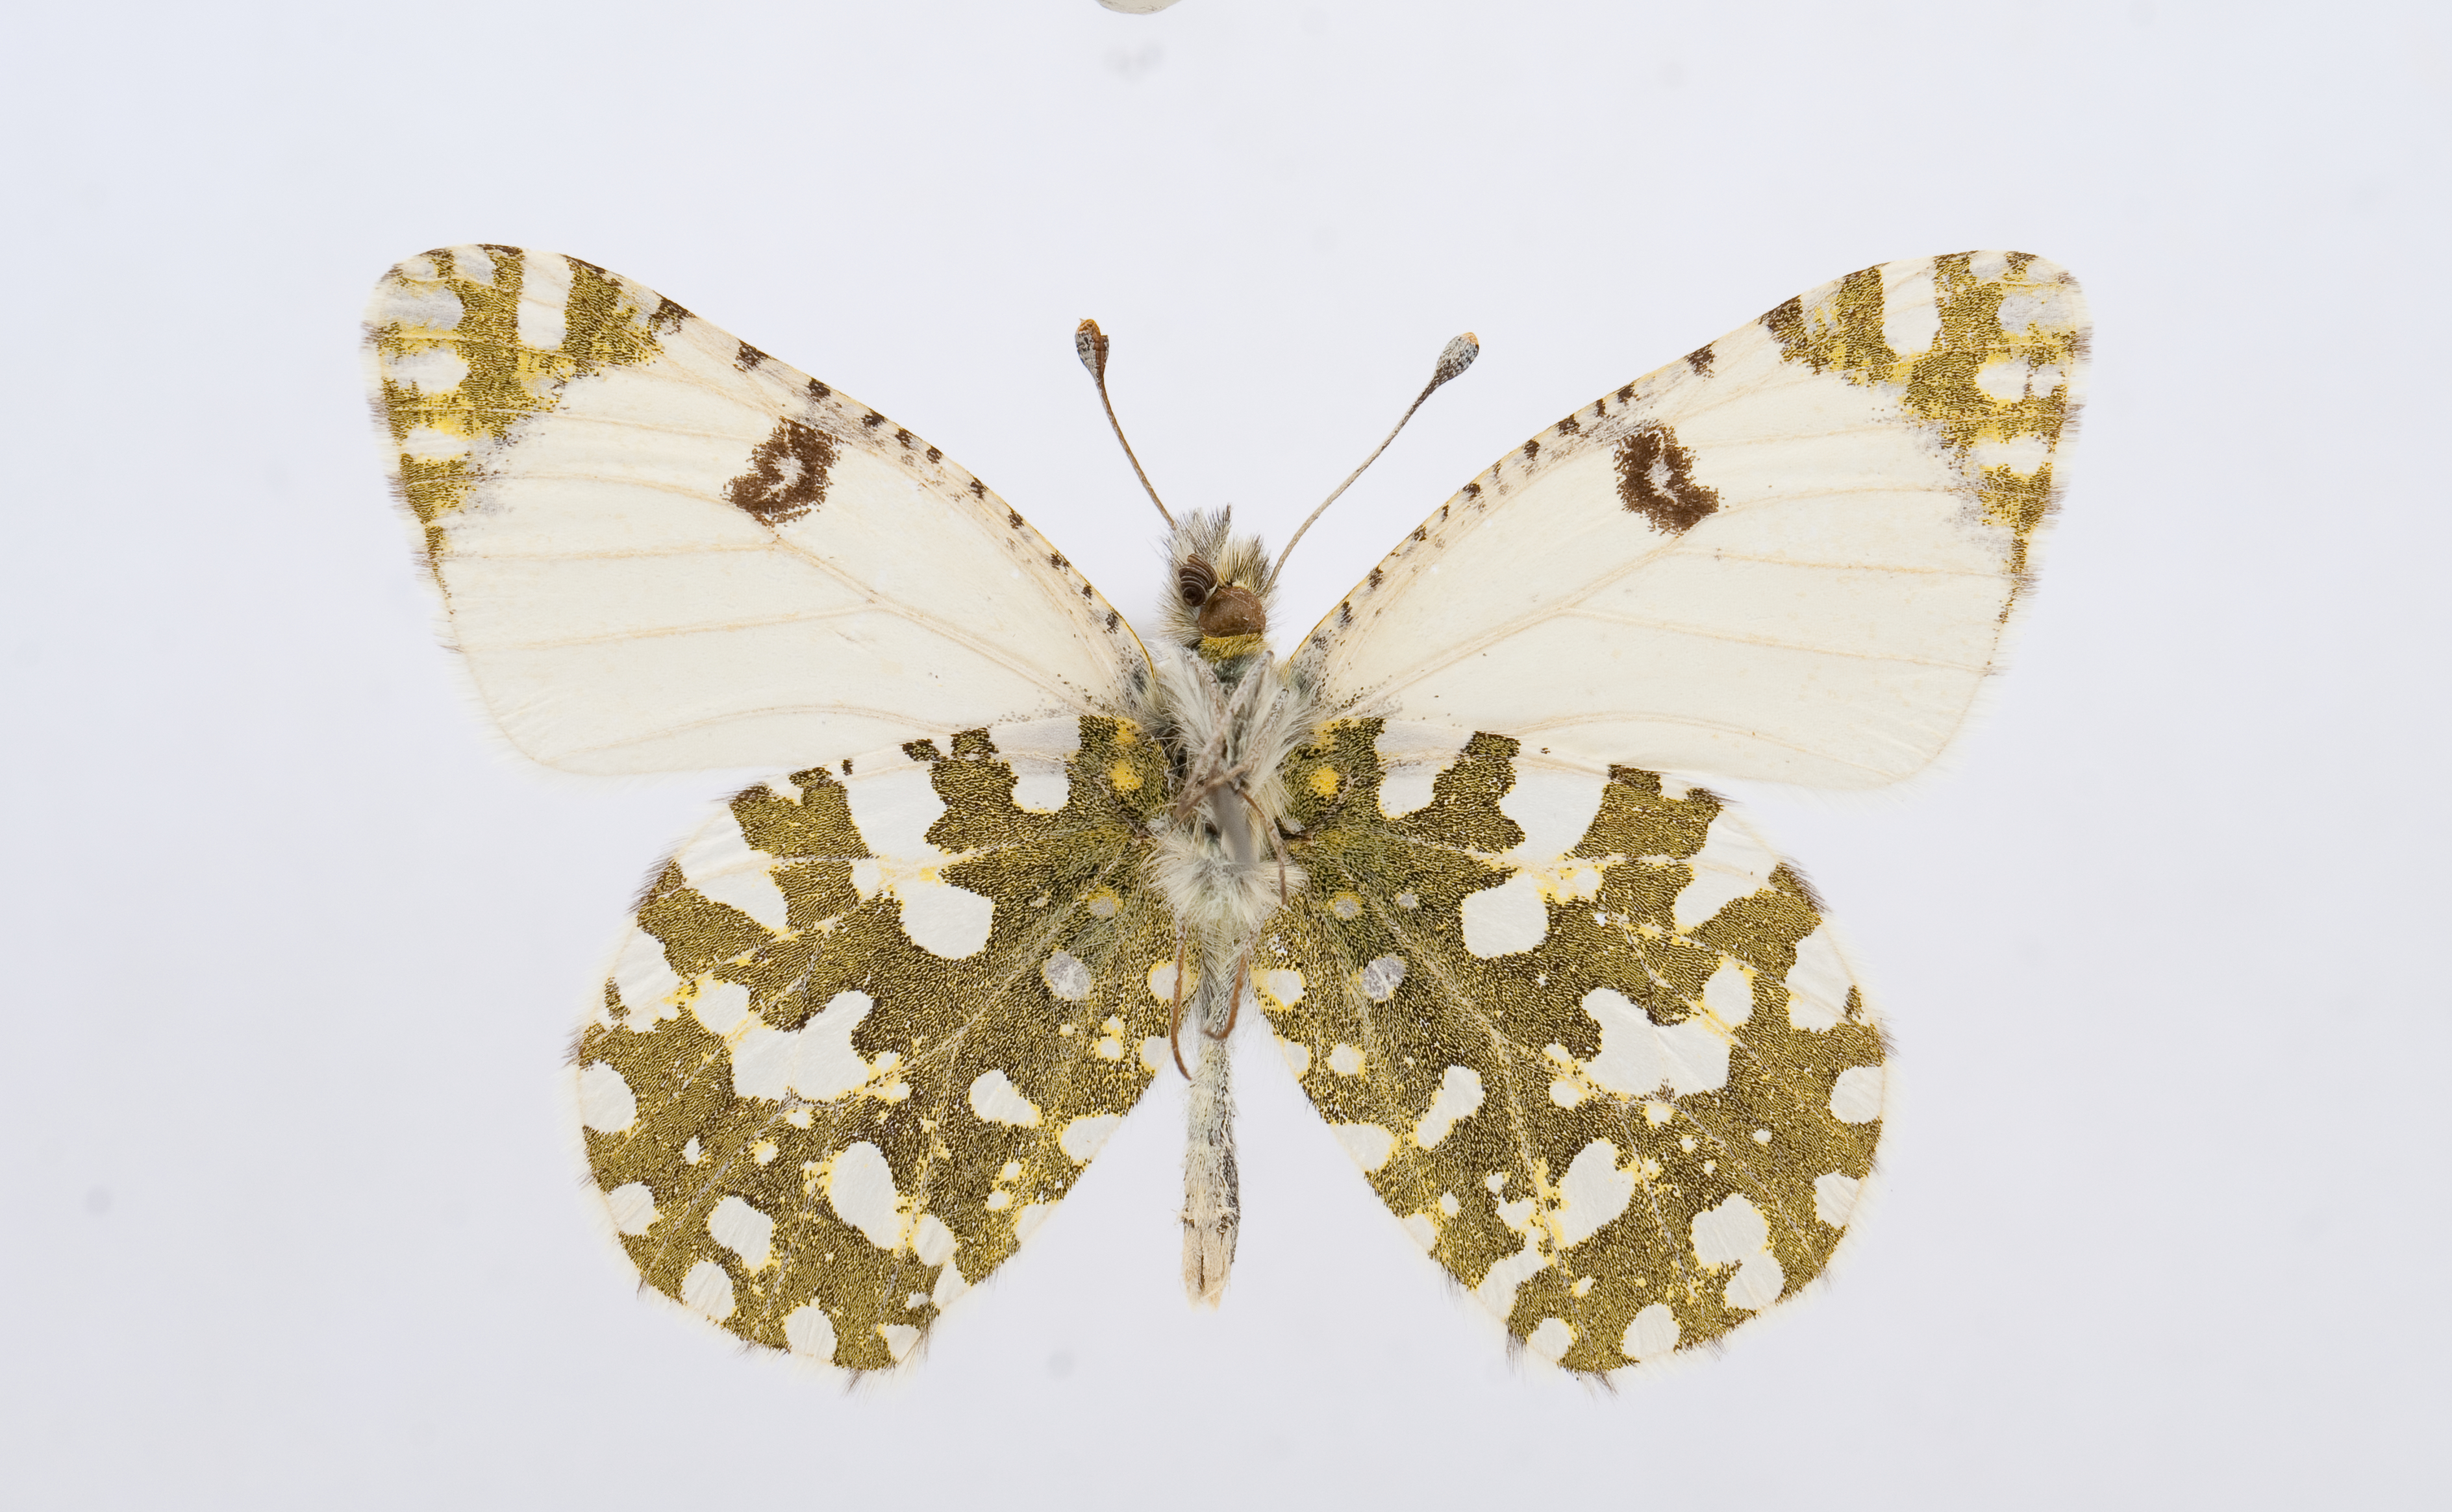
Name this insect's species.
Euchloe ausonia
